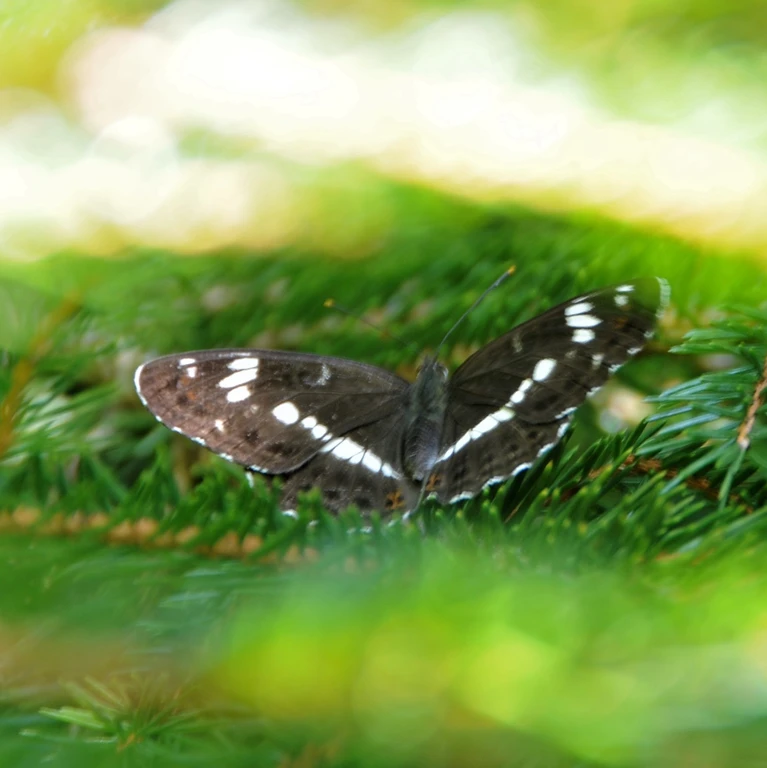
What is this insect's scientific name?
Limenitis camilla (also Ladoga camilla)
